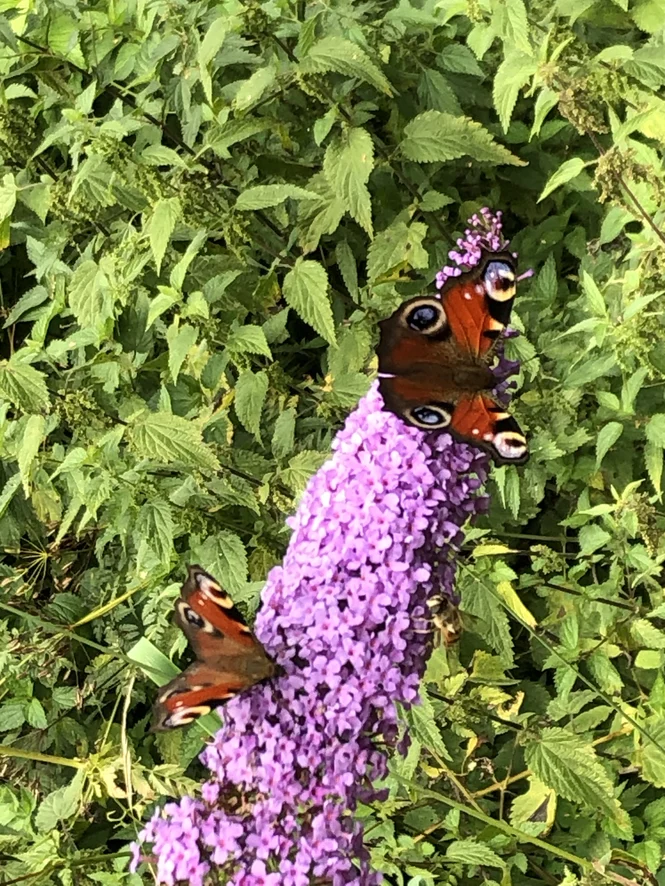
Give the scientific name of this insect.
Aglais io
